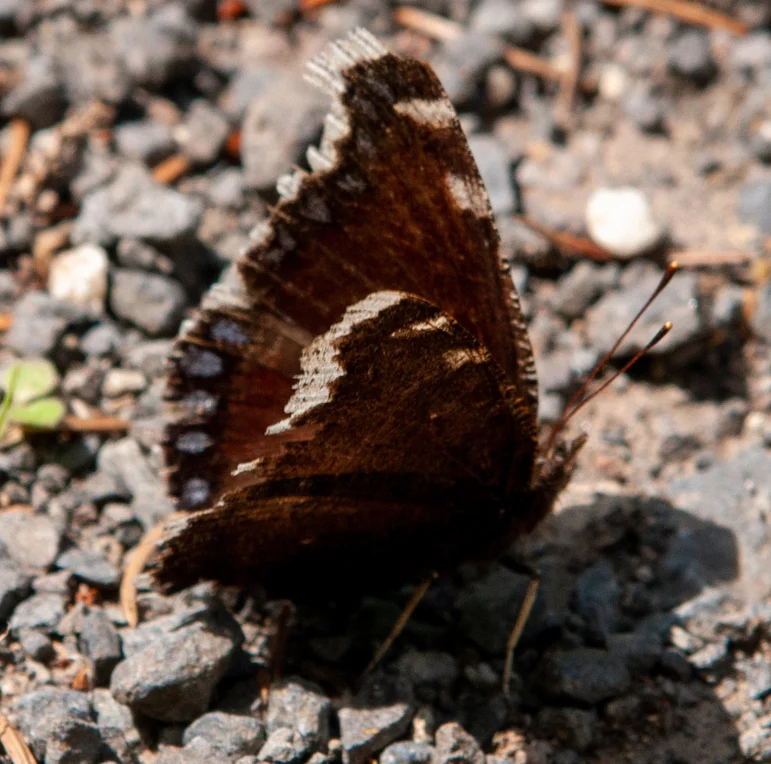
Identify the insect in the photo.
Nymphalis antiopa
